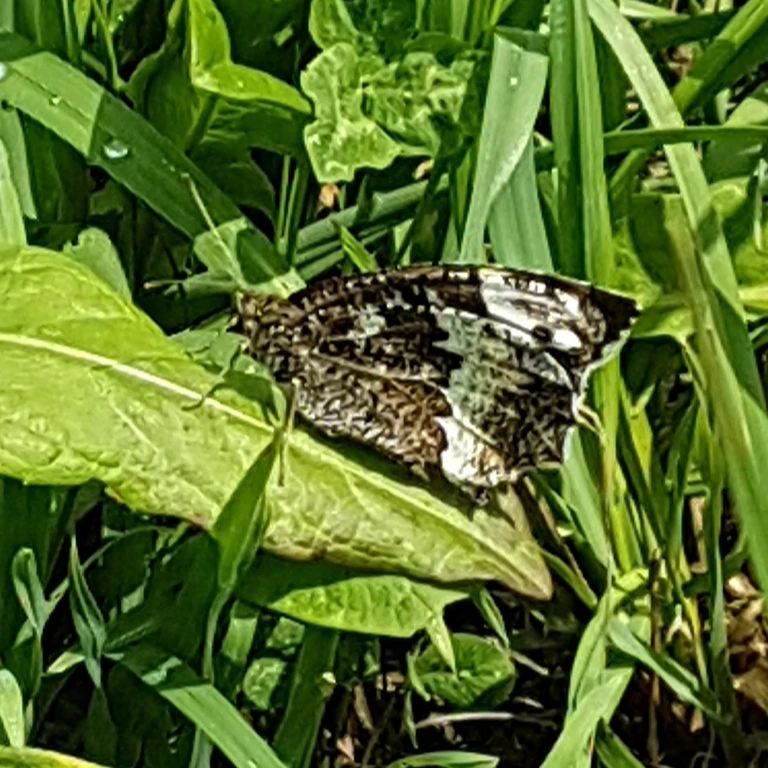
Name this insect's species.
Brintesia circe
